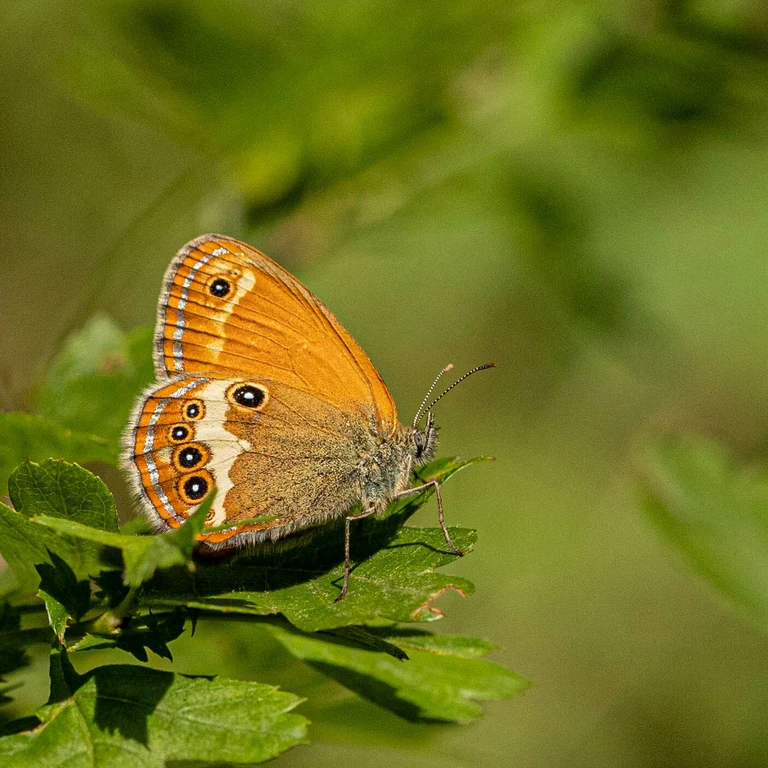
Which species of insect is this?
Coenonympha arcania
